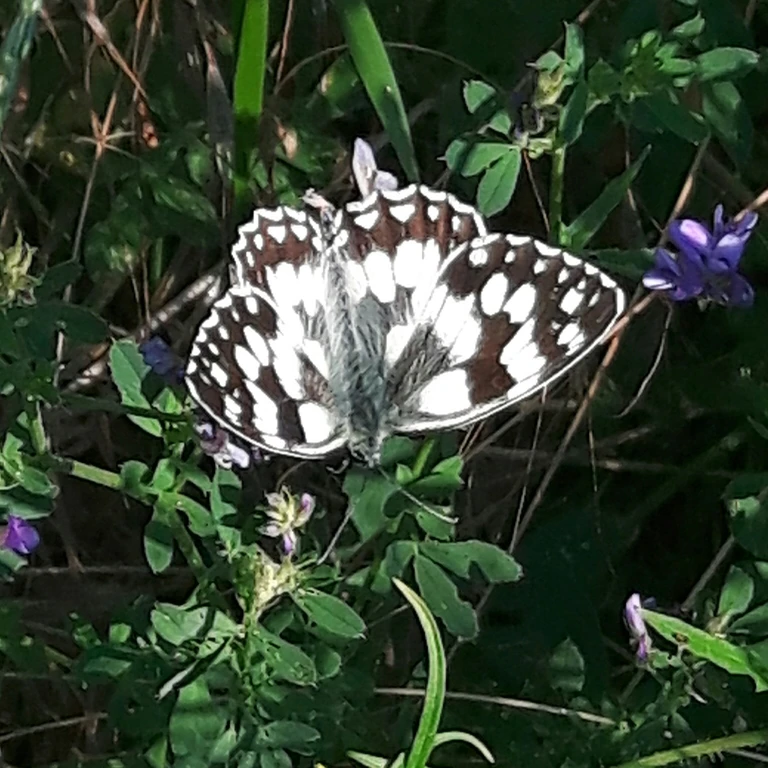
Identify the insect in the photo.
Melanargia galathea
